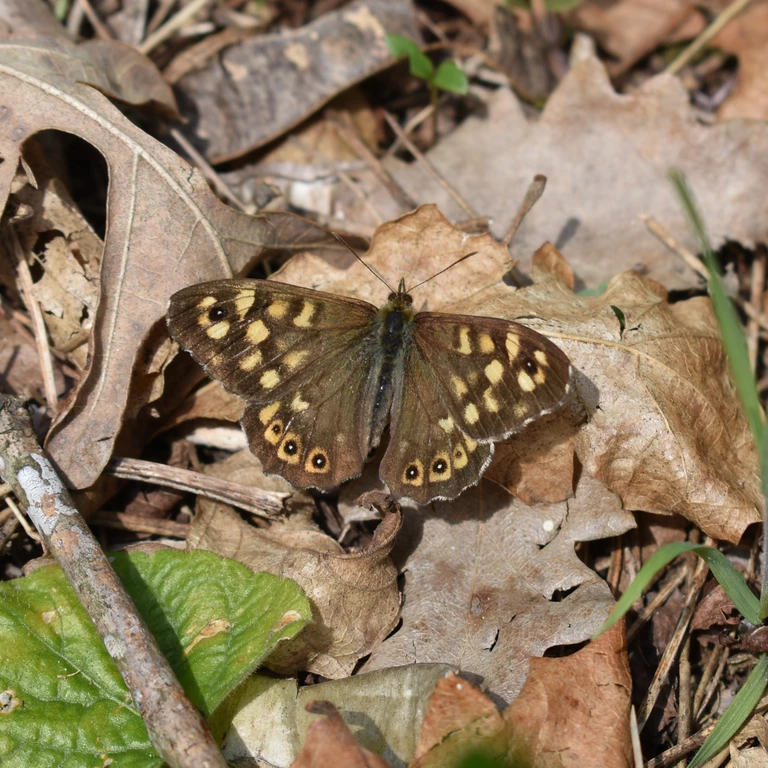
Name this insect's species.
Pararge aegeria
